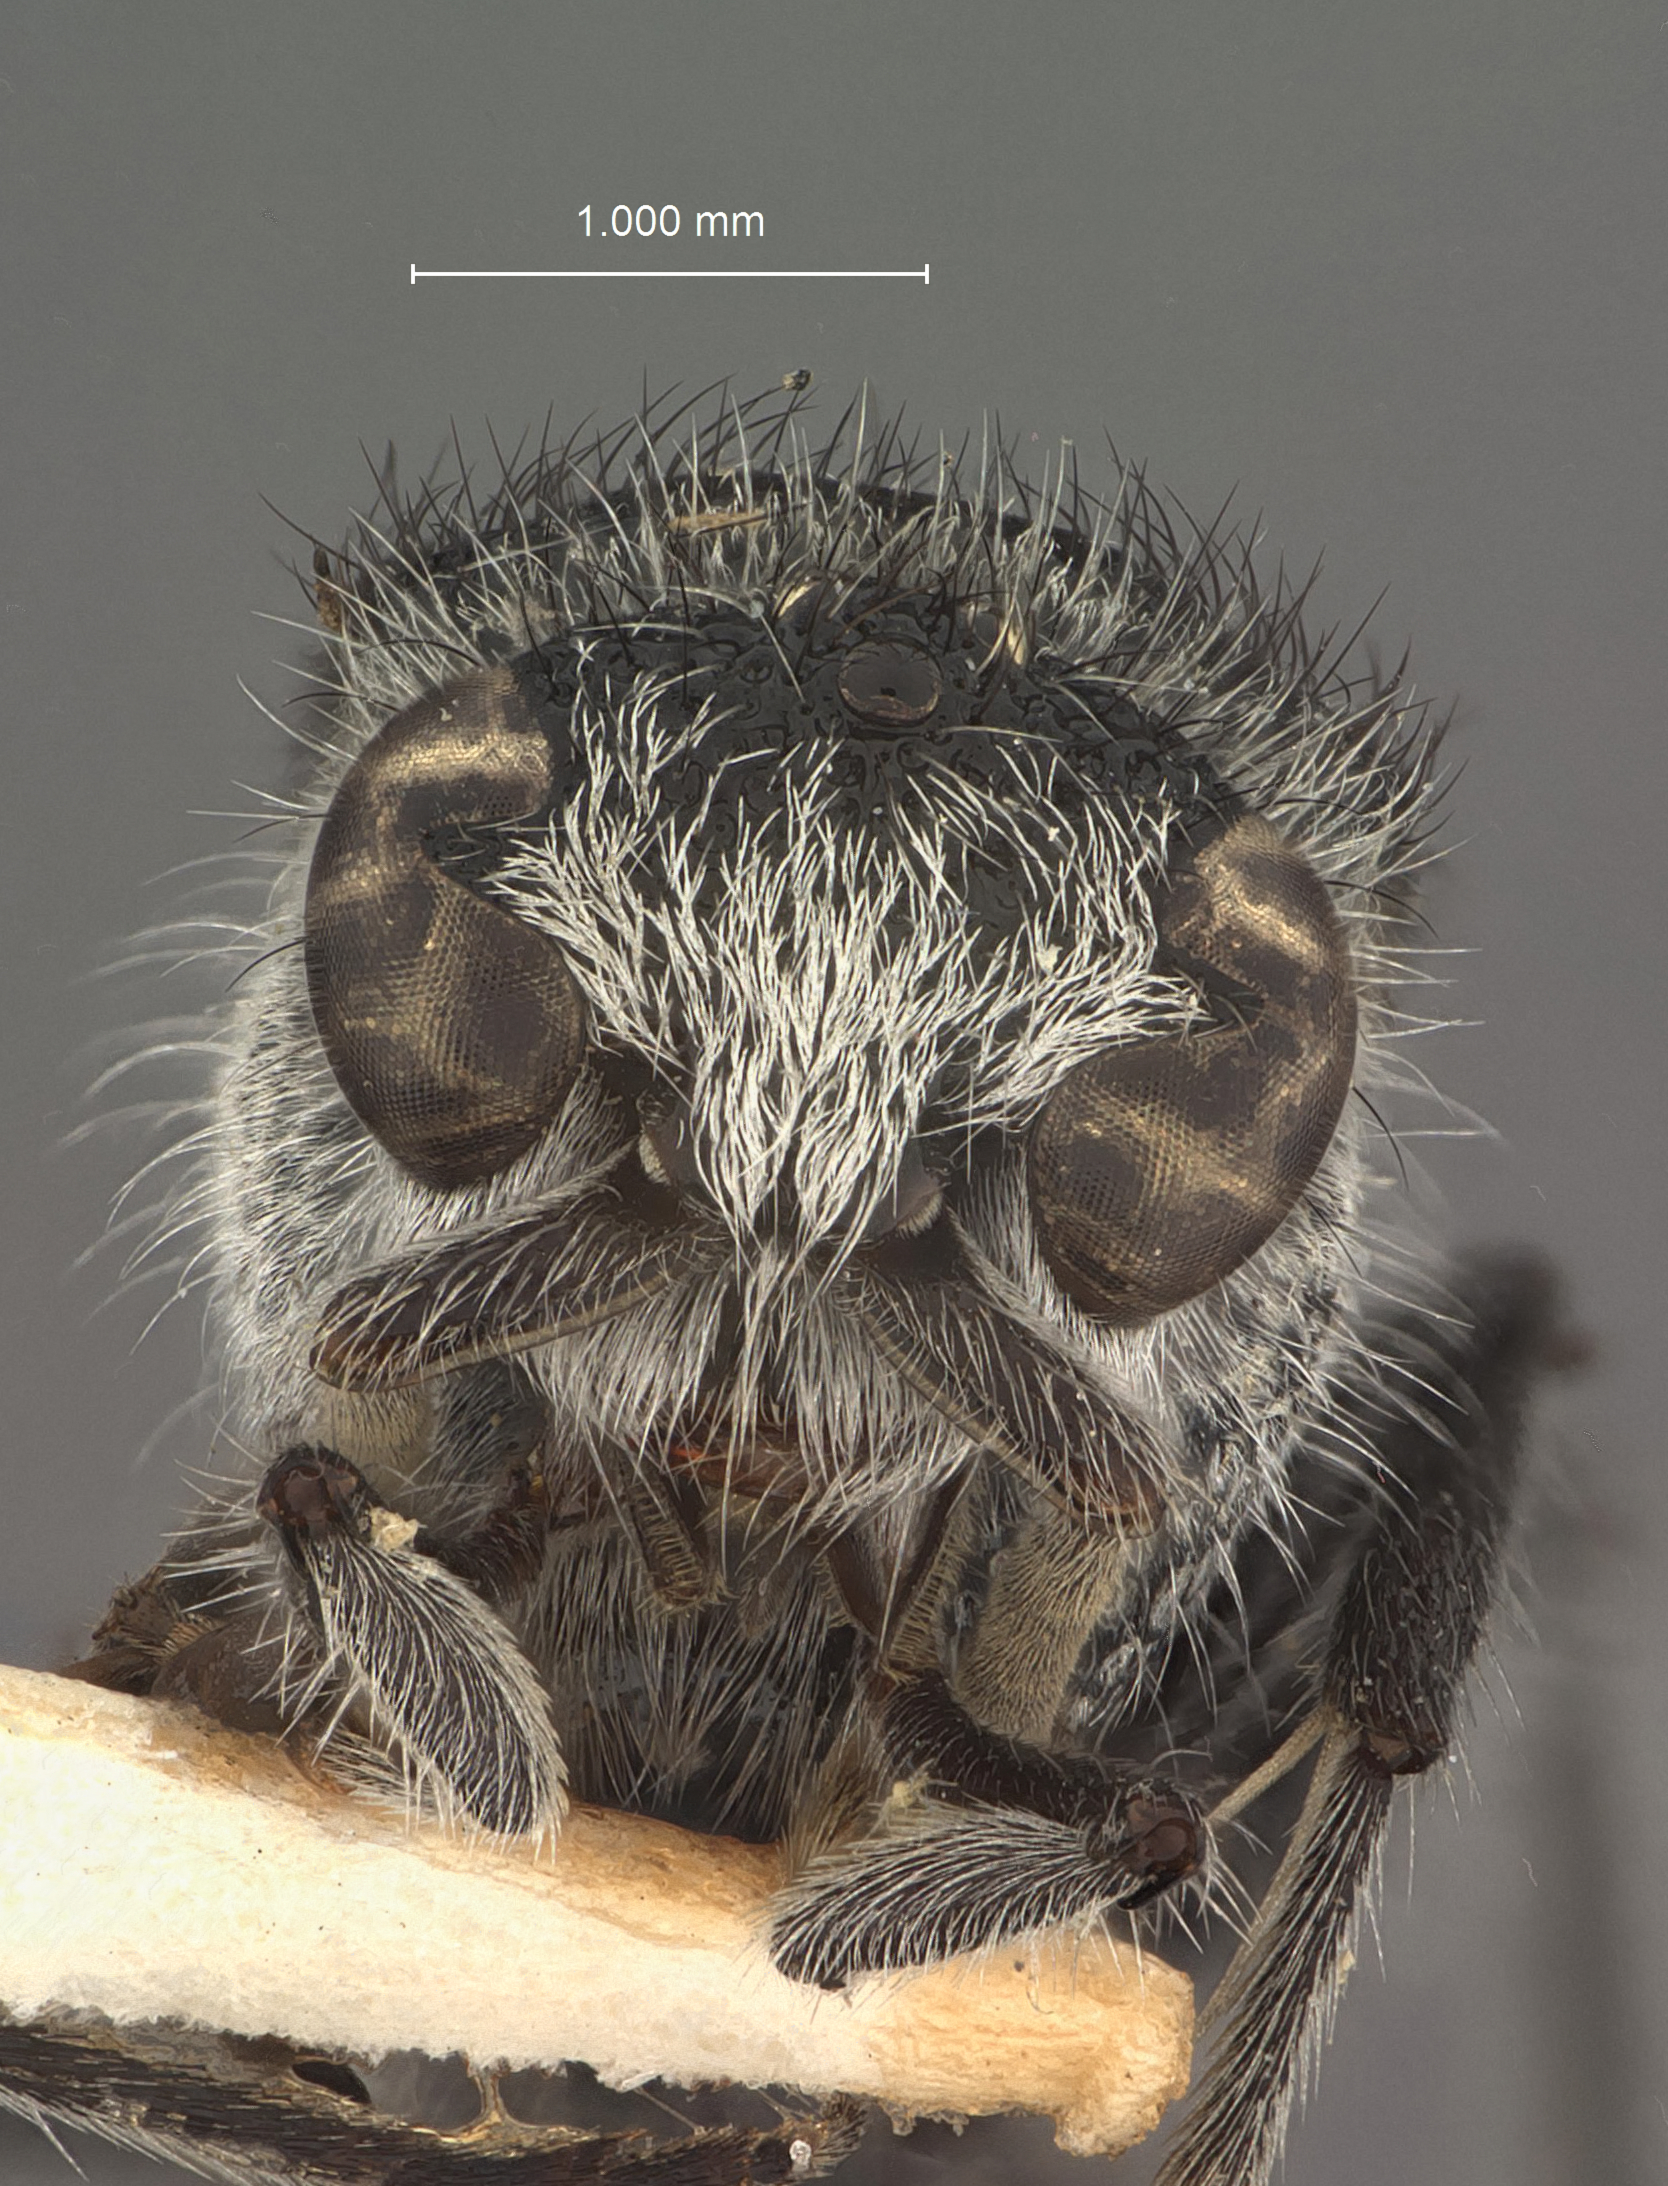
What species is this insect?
Ephuta forceps
